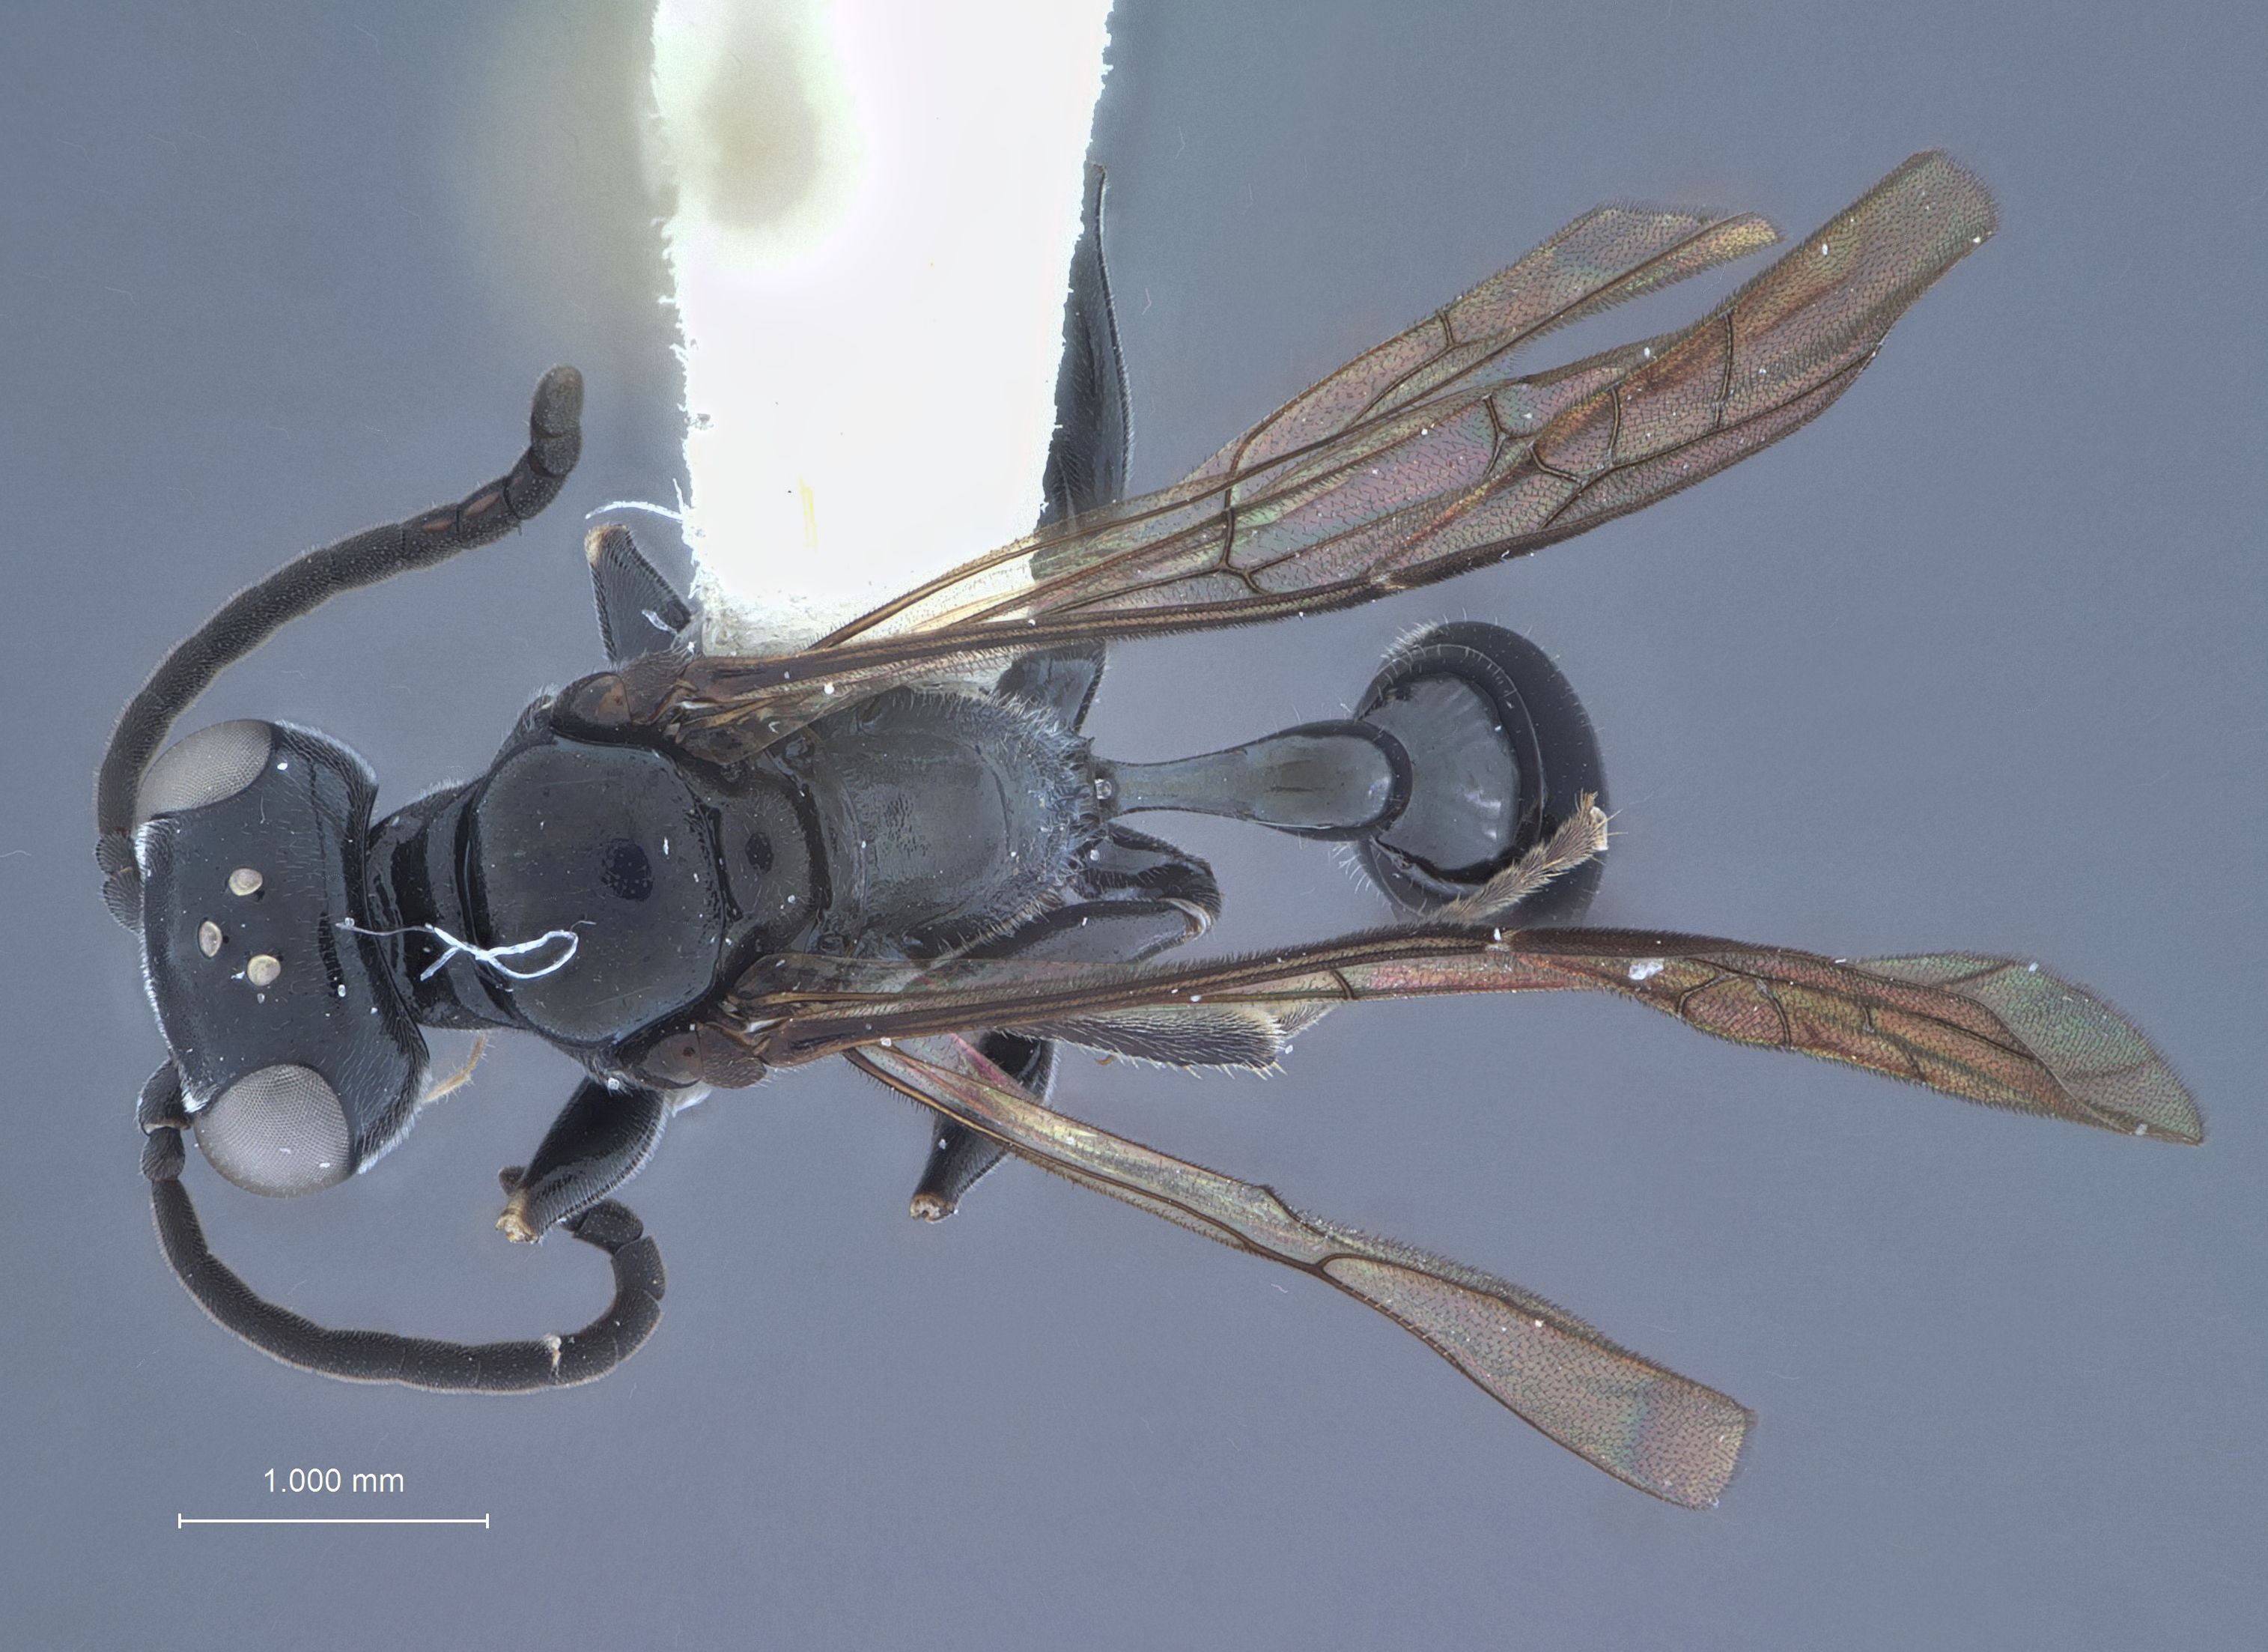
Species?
Mellinus andinus
